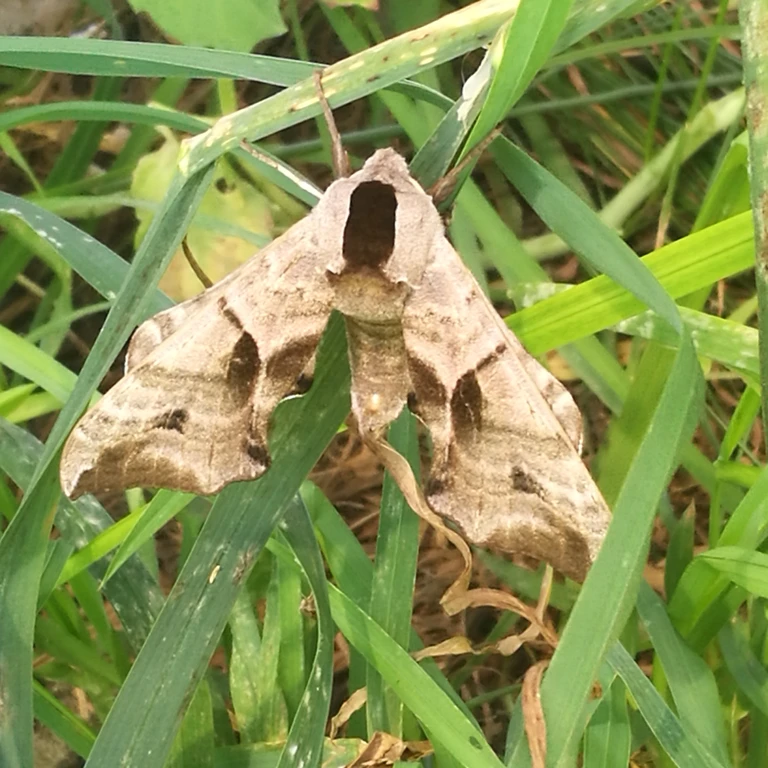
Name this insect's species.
Smerinthus ocellata
